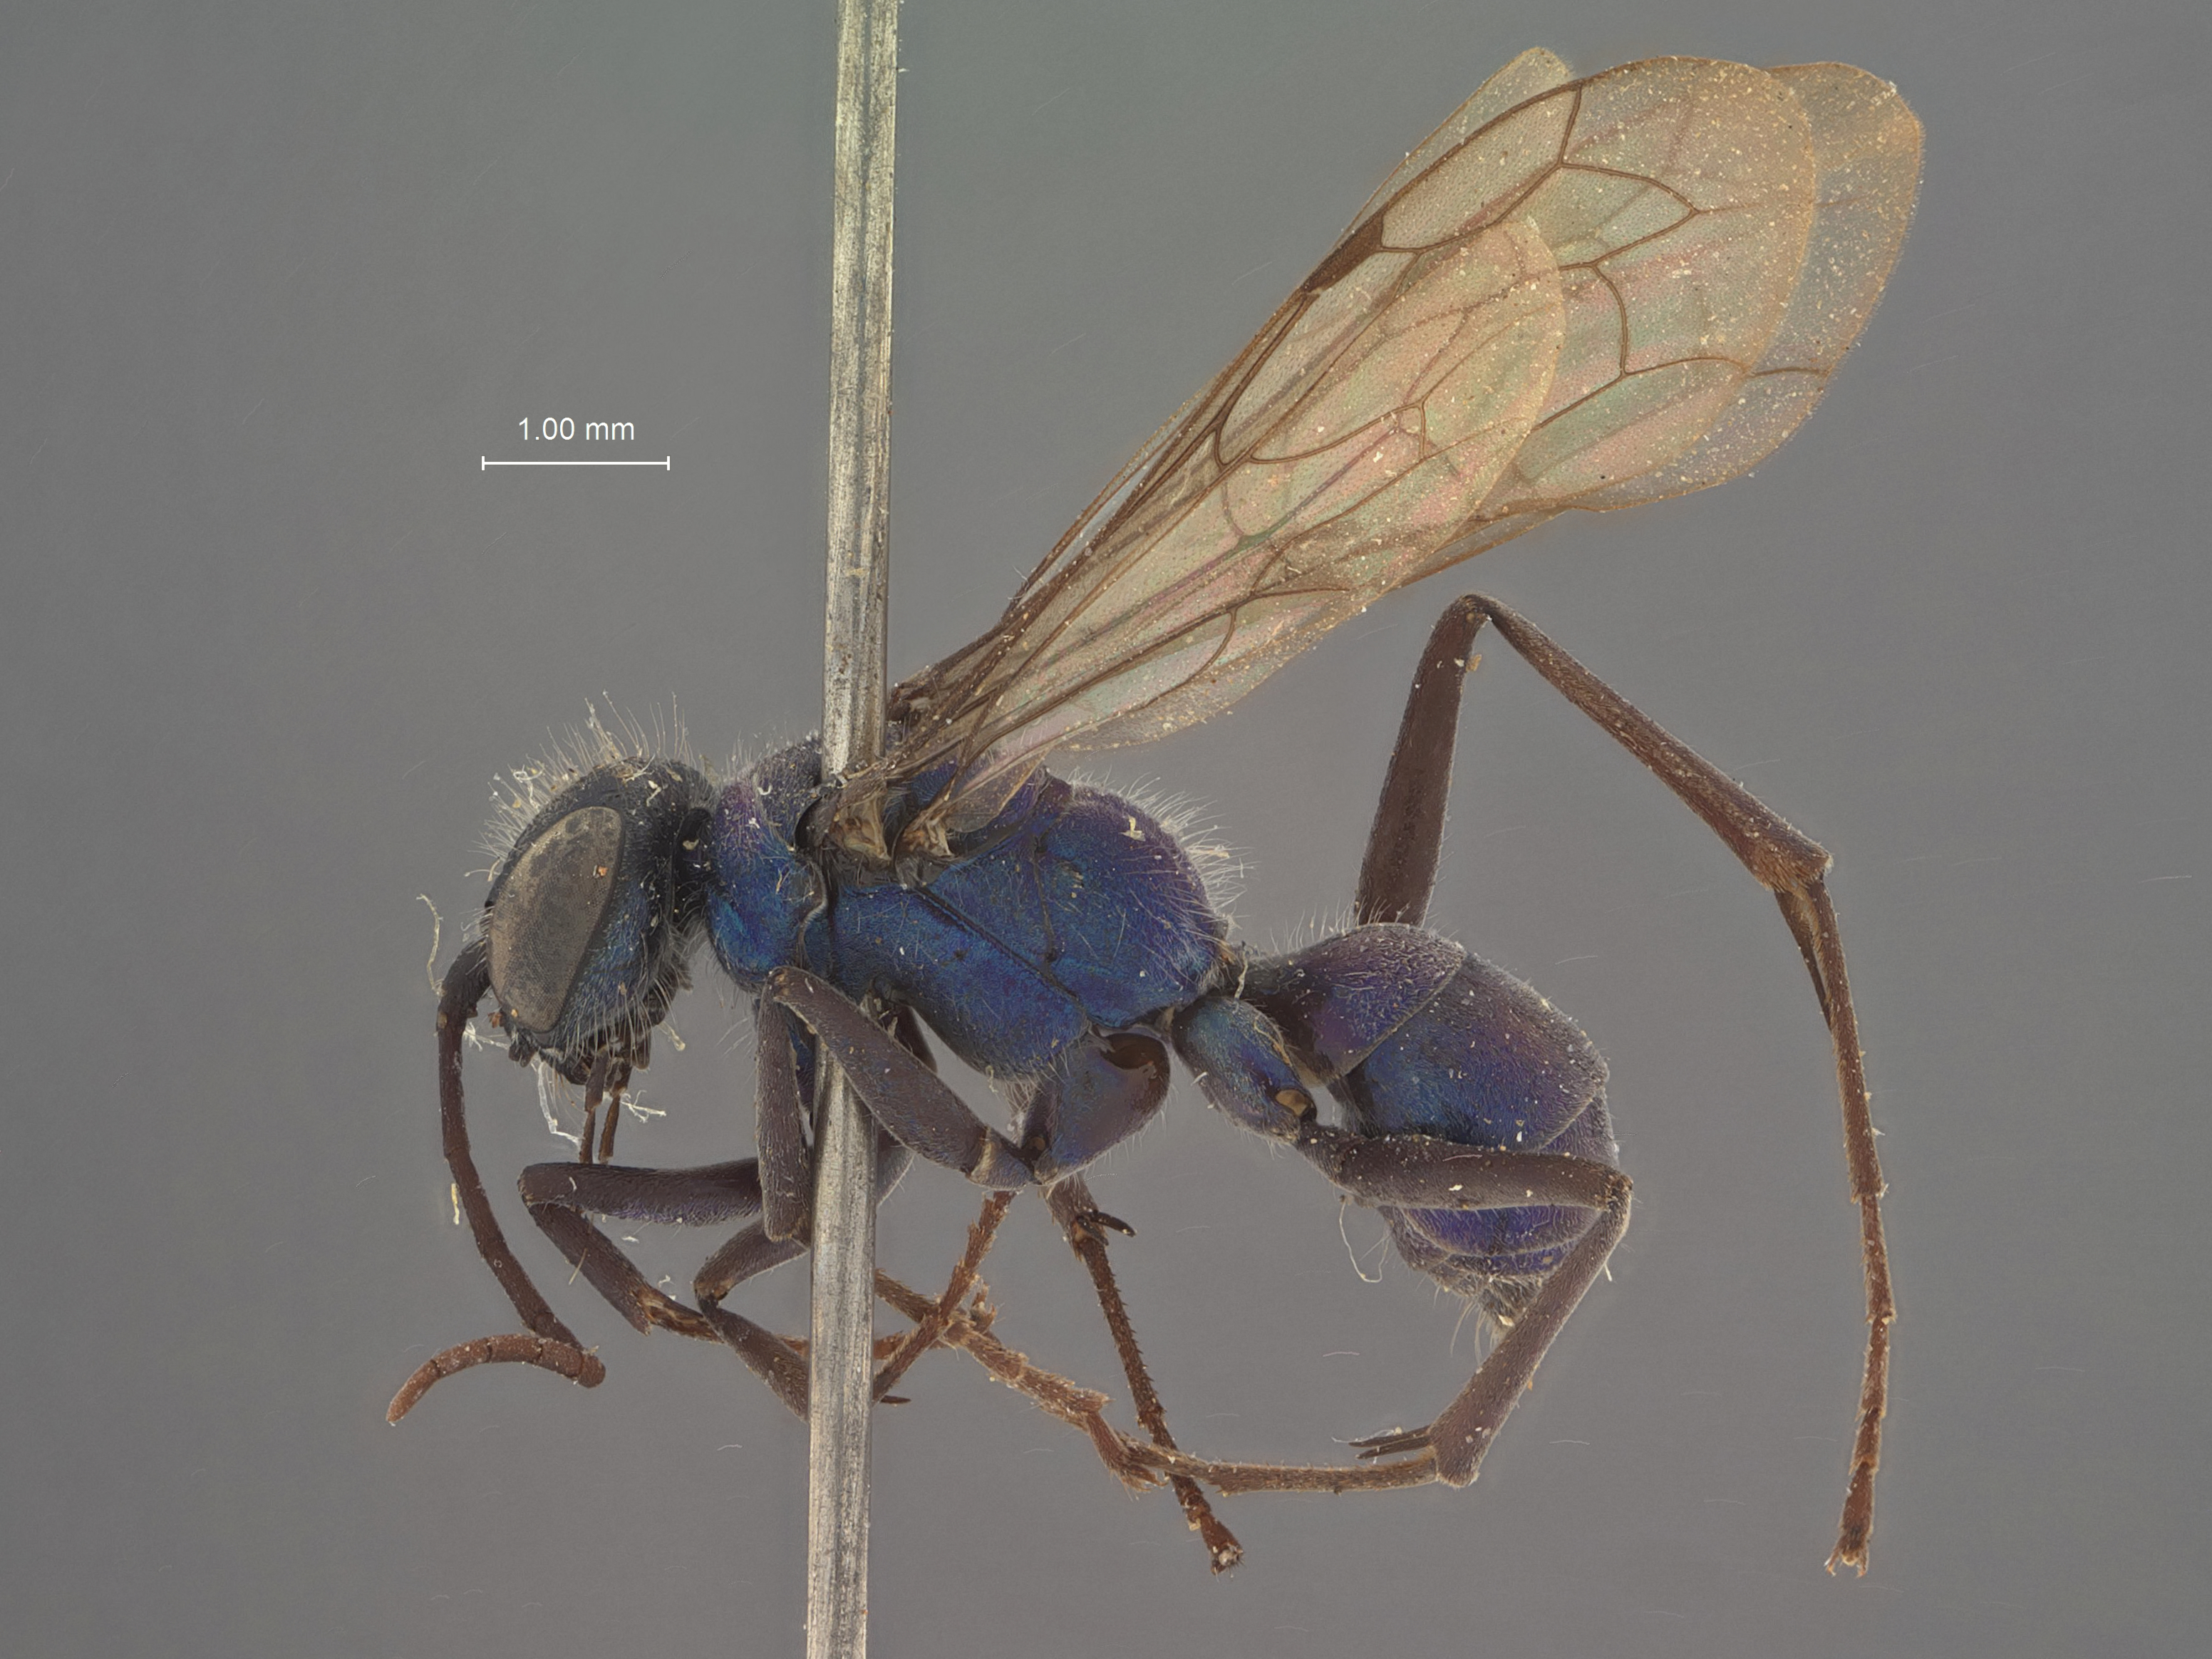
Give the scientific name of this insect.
Auplopus fuscus
